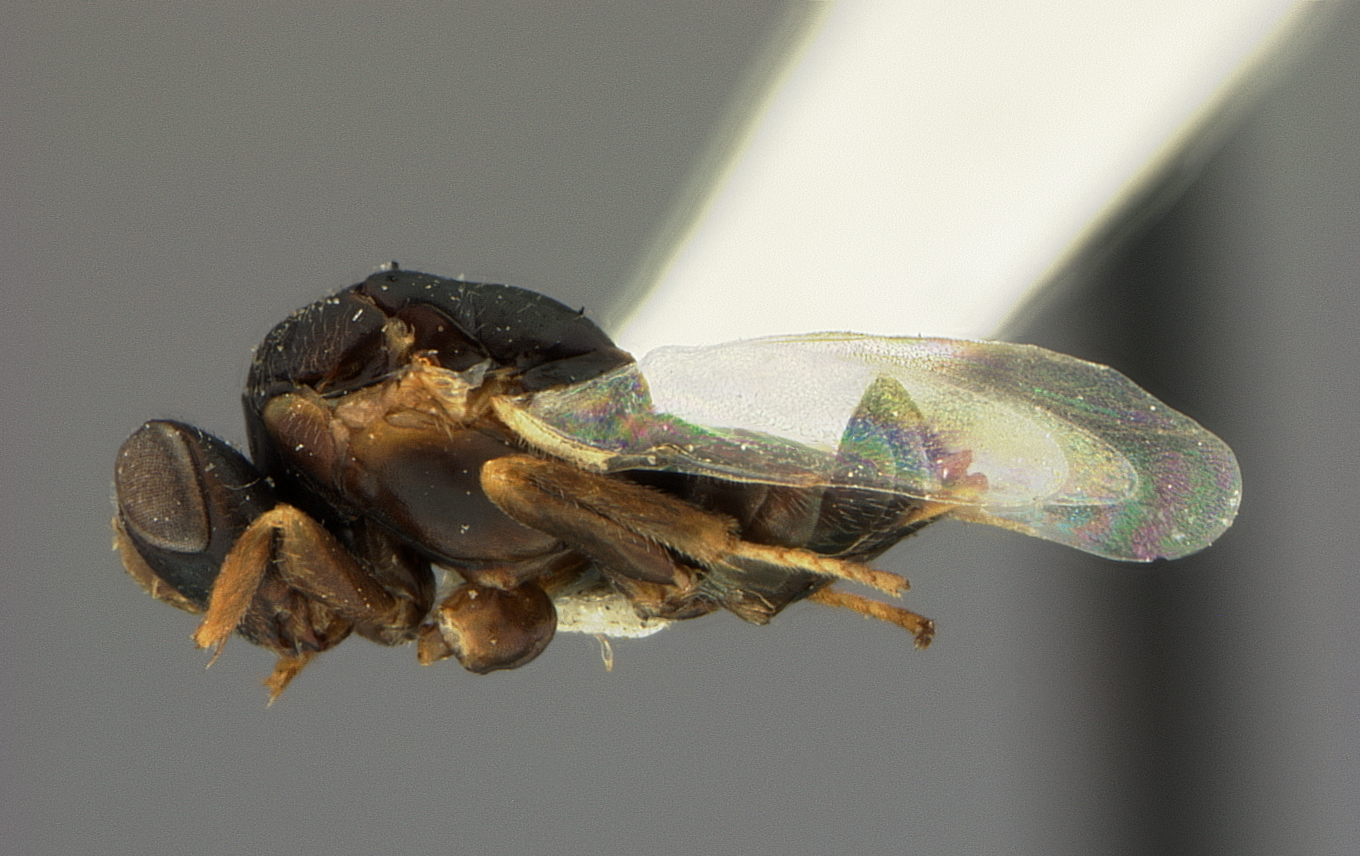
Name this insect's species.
Tanaostigmodes tychii
